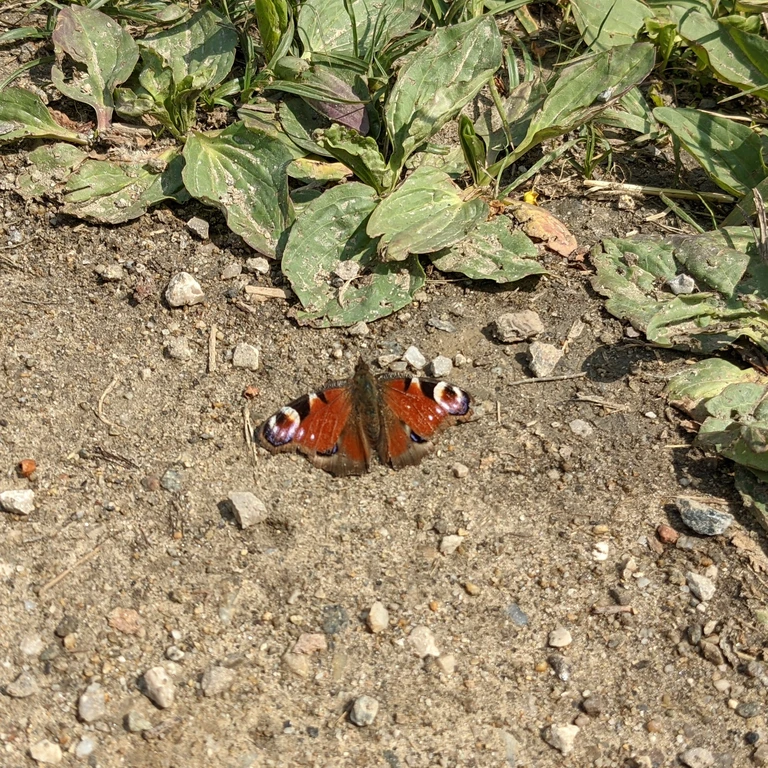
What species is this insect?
Aglais io
